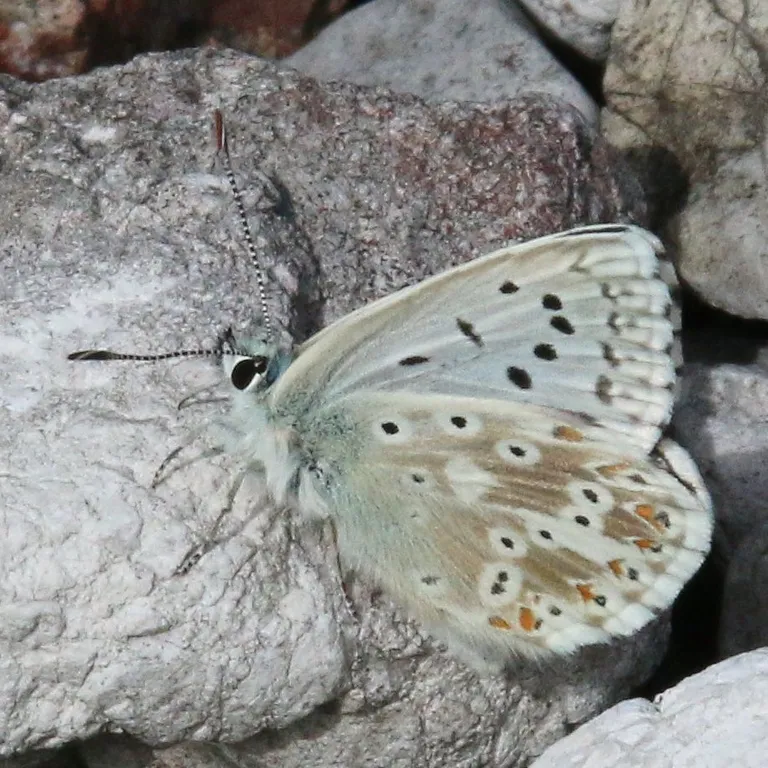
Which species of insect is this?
Lysandra coridon
